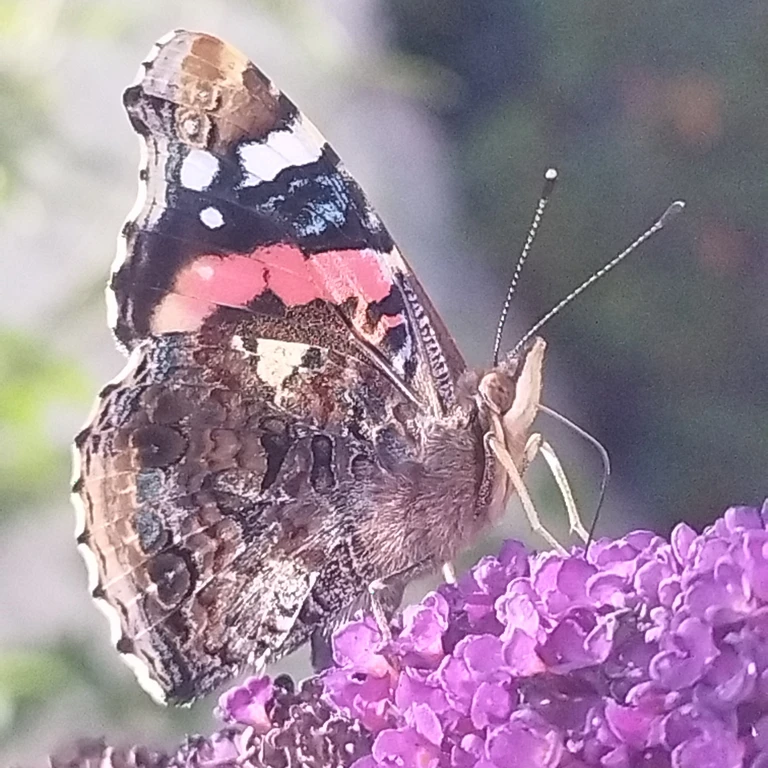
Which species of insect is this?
Vanessa atalanta
